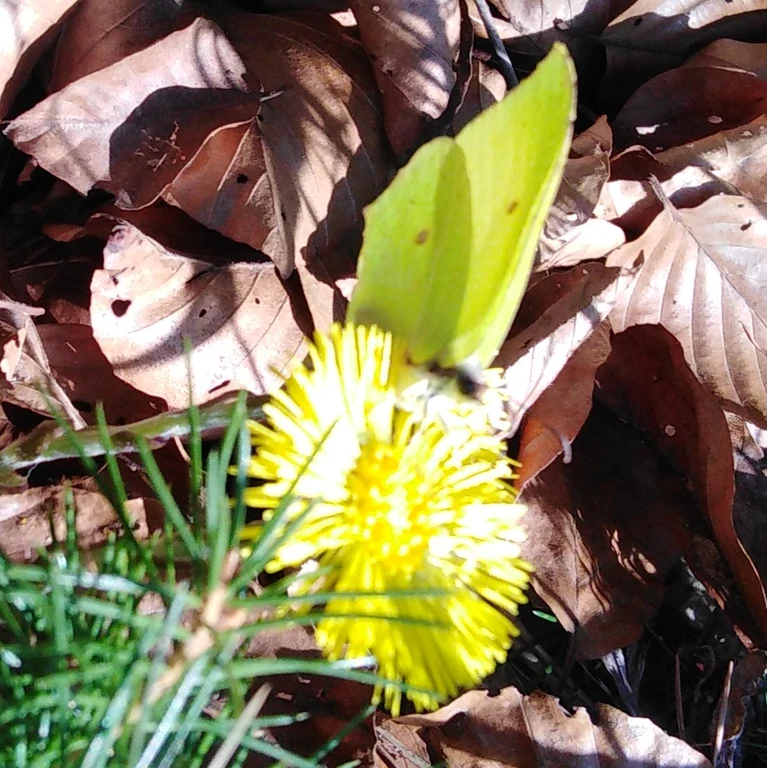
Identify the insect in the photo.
Gonepteryx rhamni
